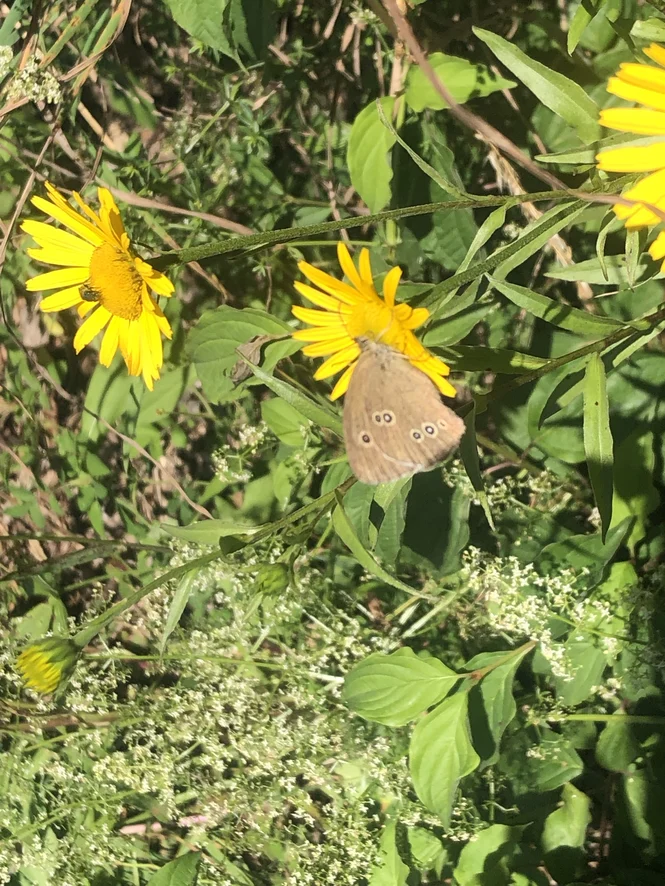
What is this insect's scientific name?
Aphantopus hyperantus
